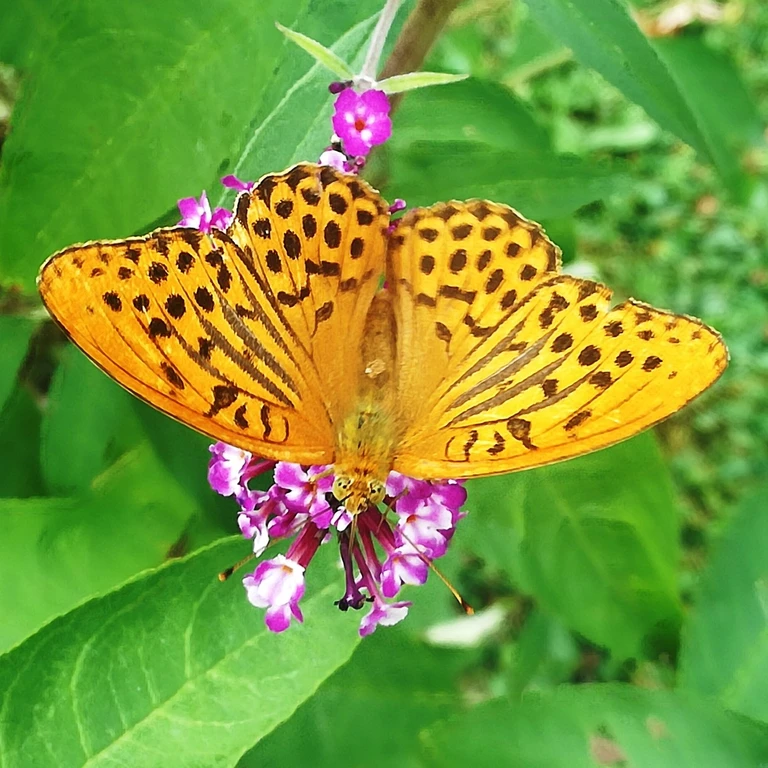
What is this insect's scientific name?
Argynnis paphia
